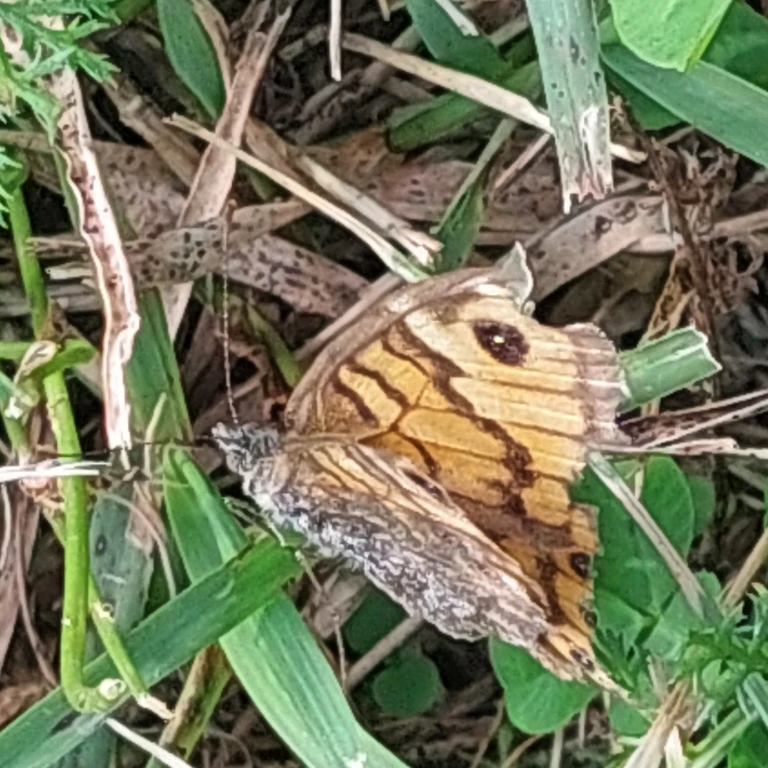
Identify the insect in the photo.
Lasiommata megera (also Pararge megera)
